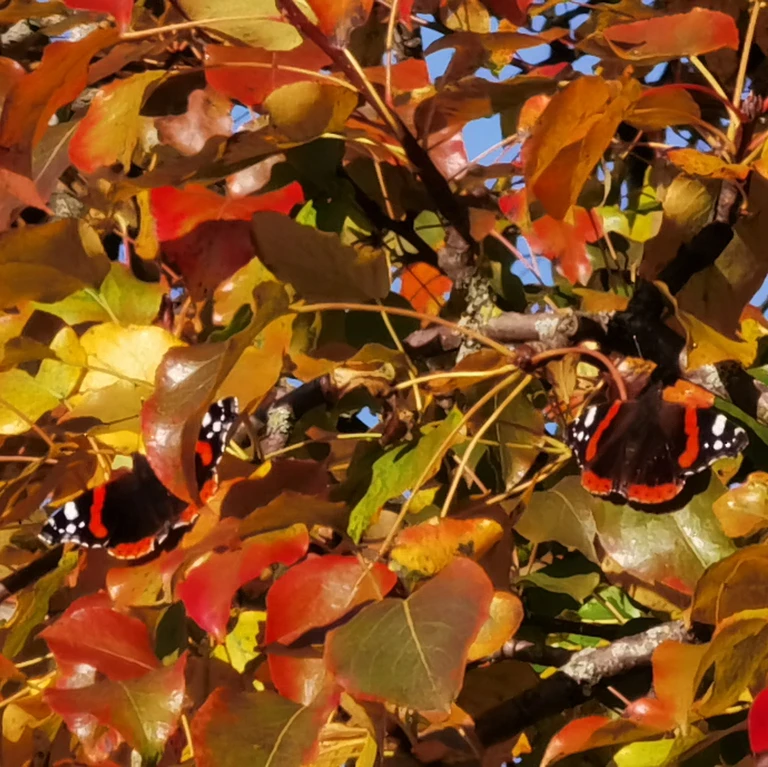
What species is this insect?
Vanessa atalanta
